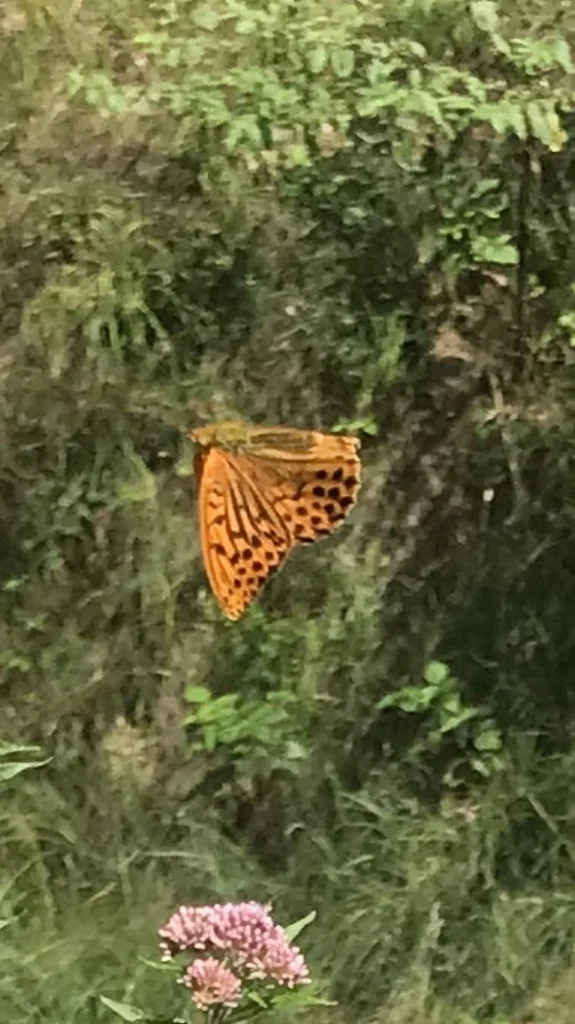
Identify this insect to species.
Argynnis paphia
